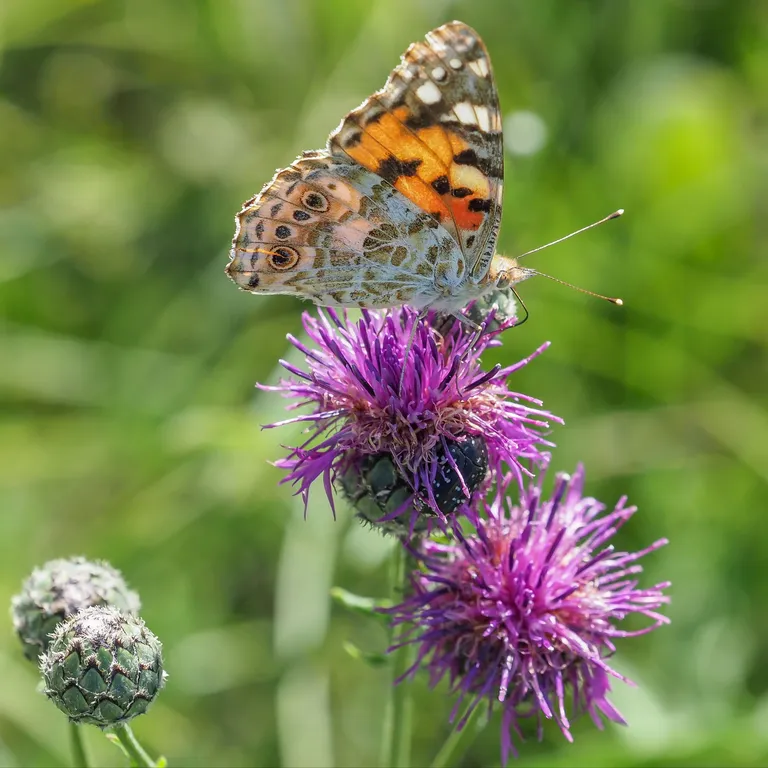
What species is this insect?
Vanessa cardui
